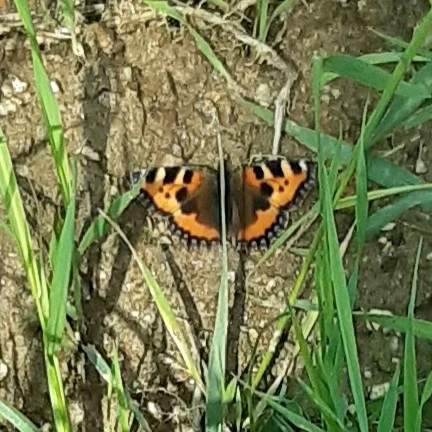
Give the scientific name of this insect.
Aglais urticae
